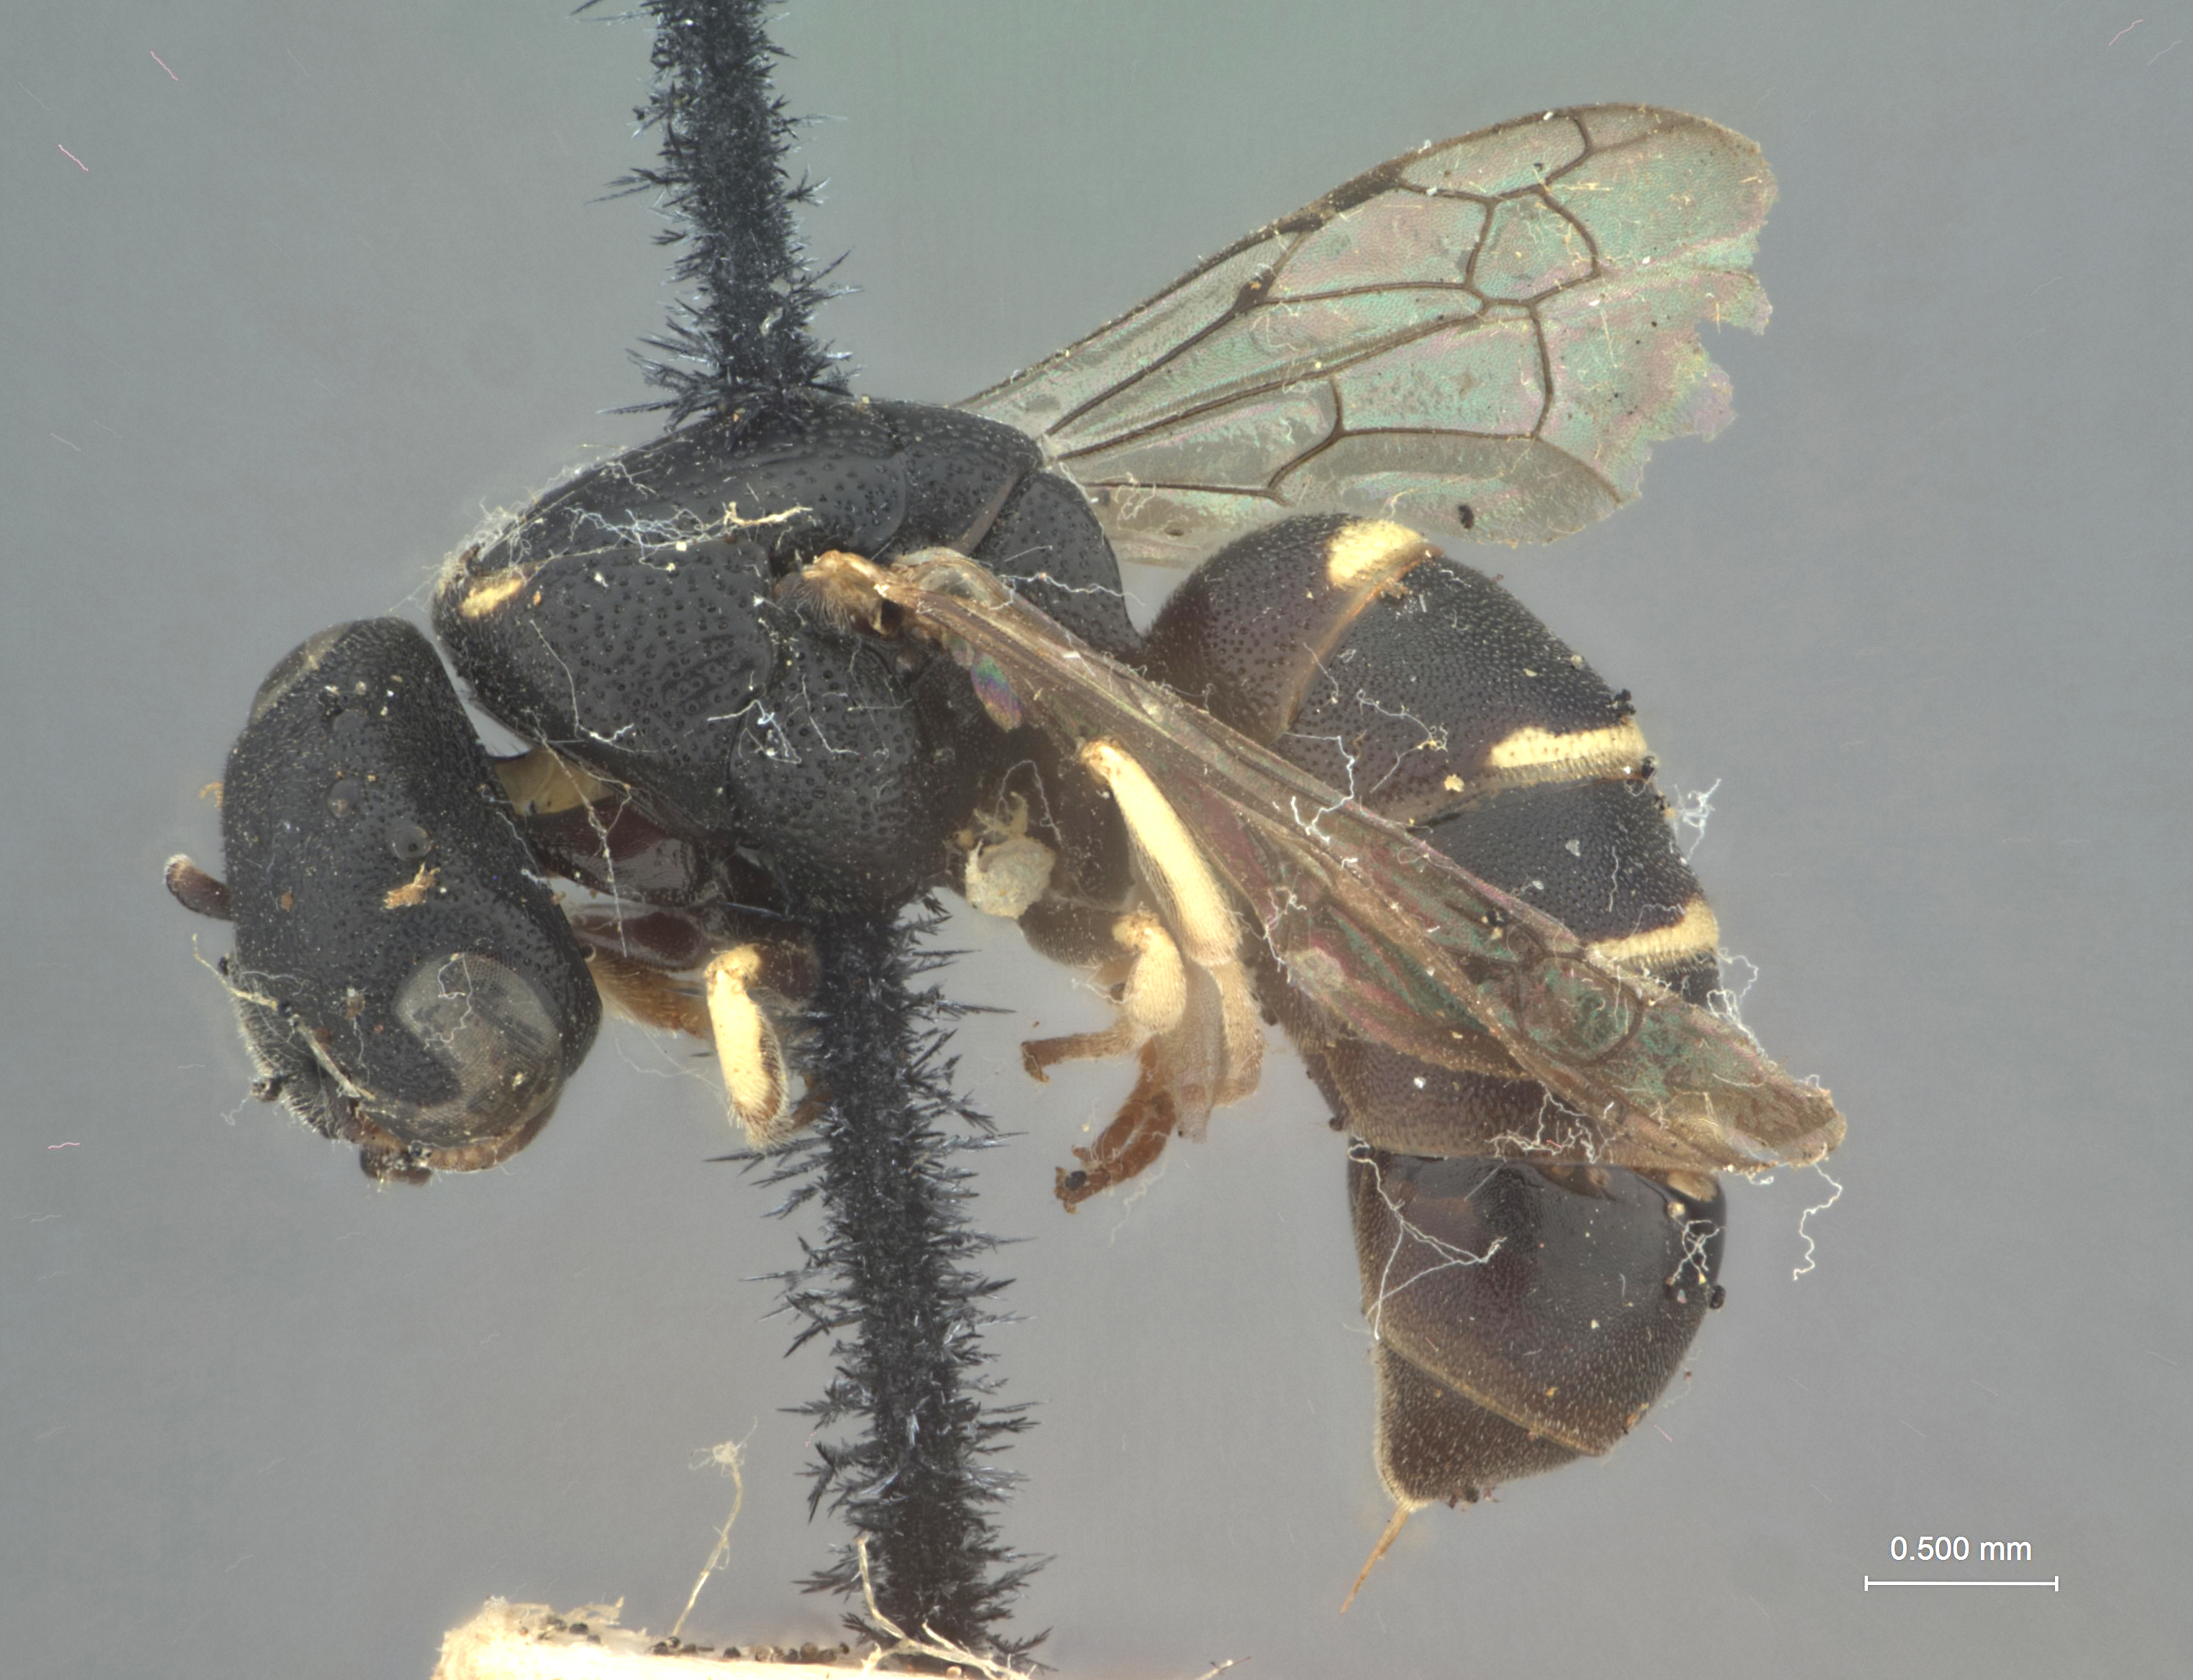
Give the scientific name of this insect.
Quartinia parcepunctata
